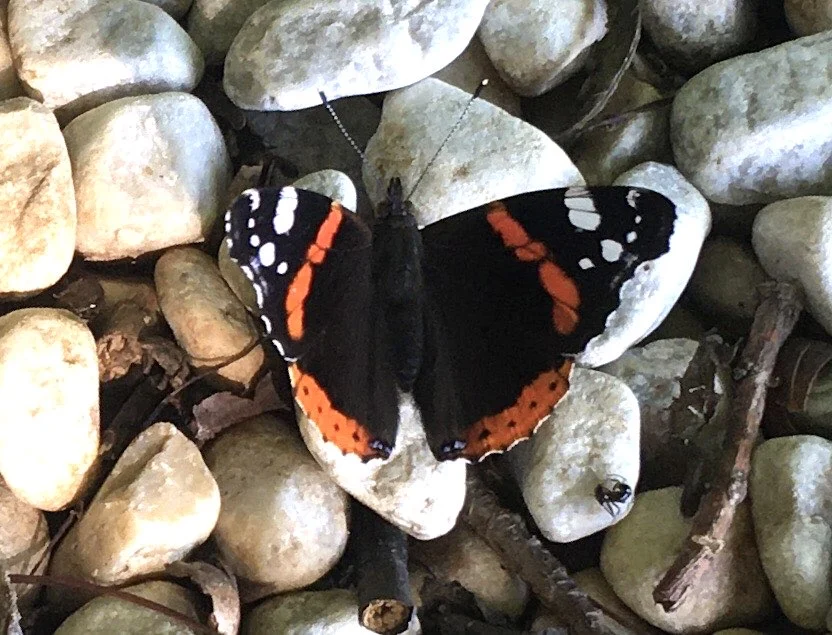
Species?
Vanessa atalanta
